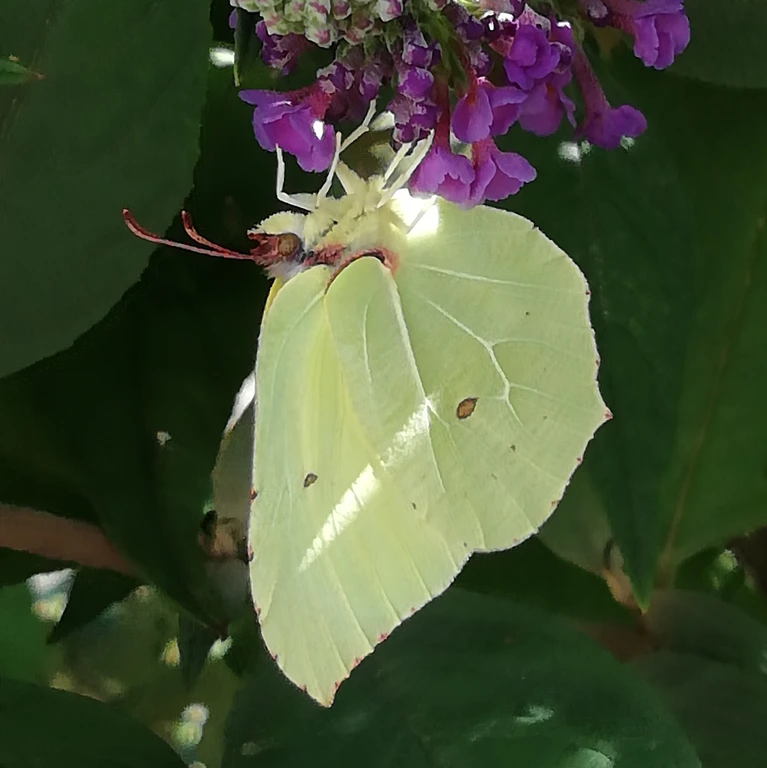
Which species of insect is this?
Gonepteryx rhamni
